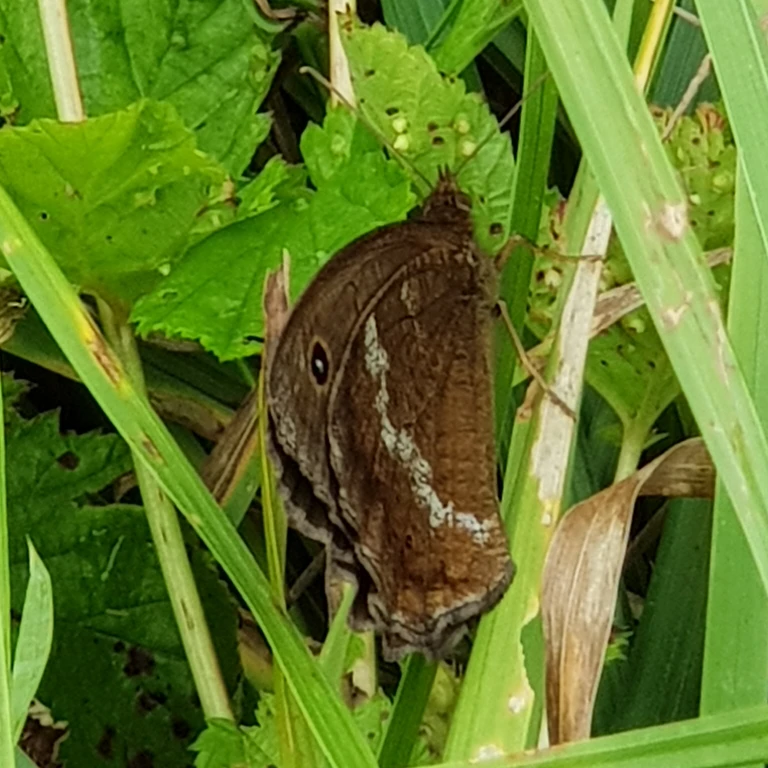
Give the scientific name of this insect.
Minois dryas
